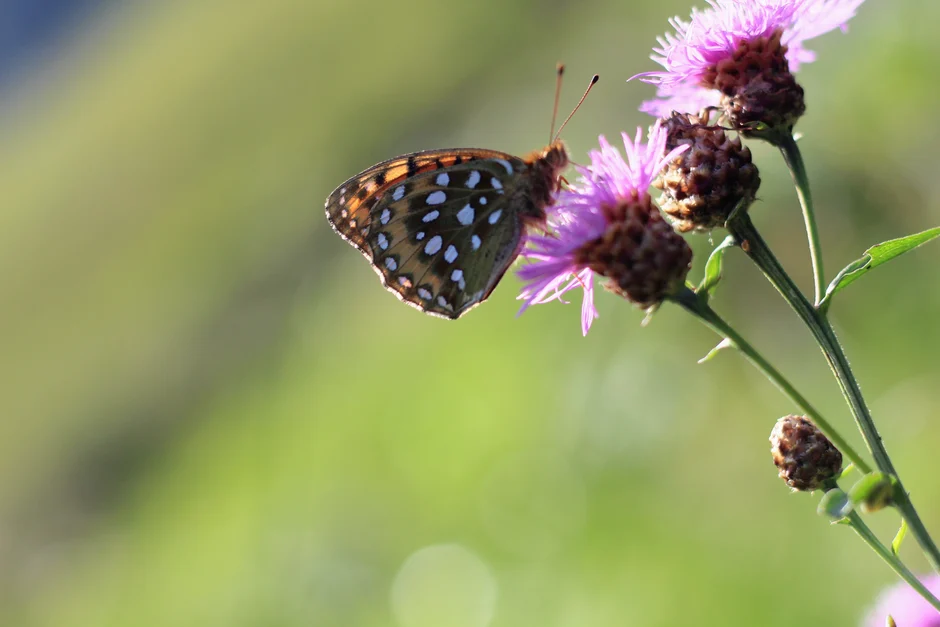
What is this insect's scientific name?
Speyeria aglaja
